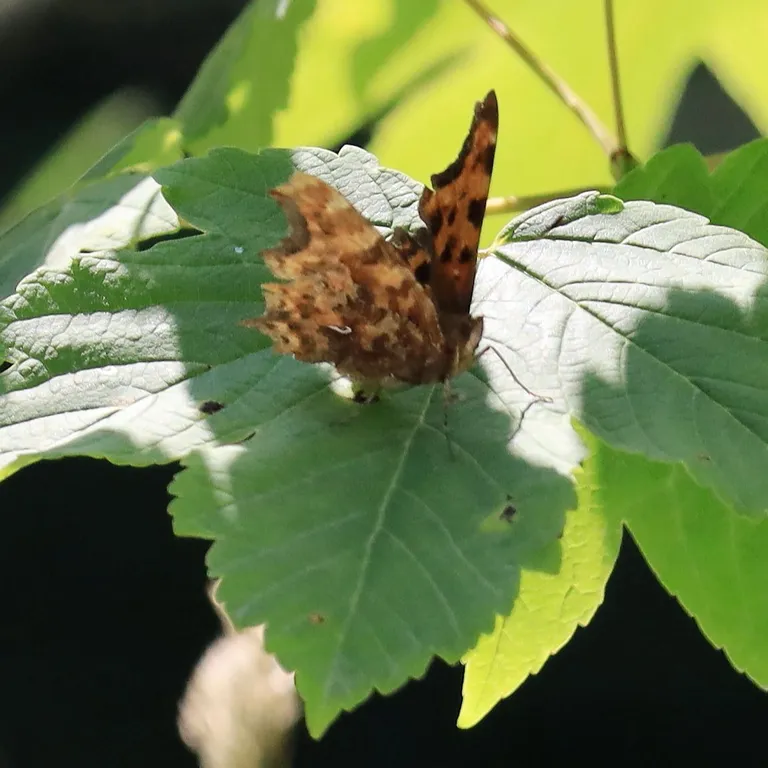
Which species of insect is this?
Polygonia c-album
